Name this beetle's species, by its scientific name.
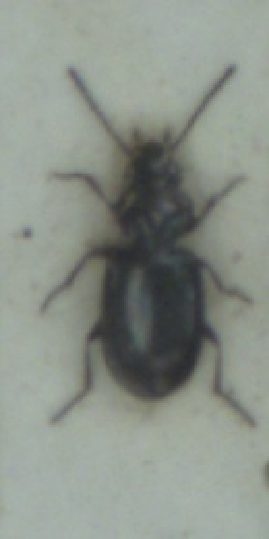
Bembidion nigricorne
